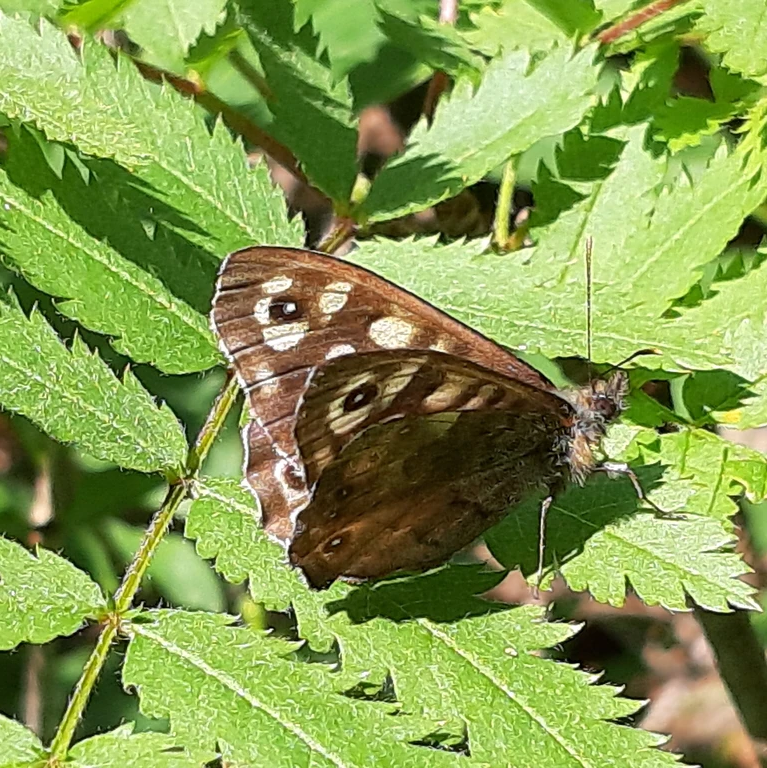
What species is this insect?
Pararge aegeria
